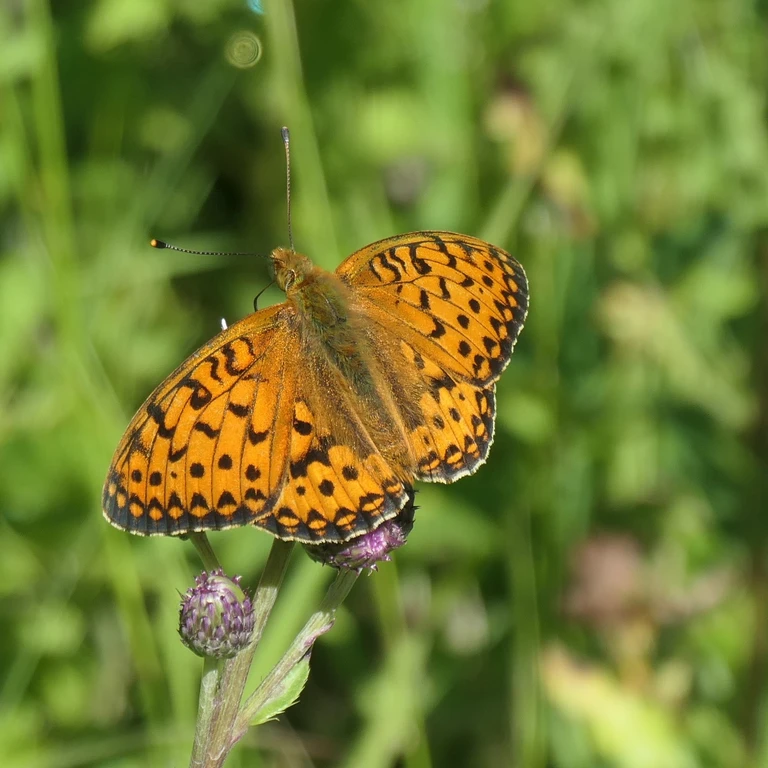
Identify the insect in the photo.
Speyeria aglaja
